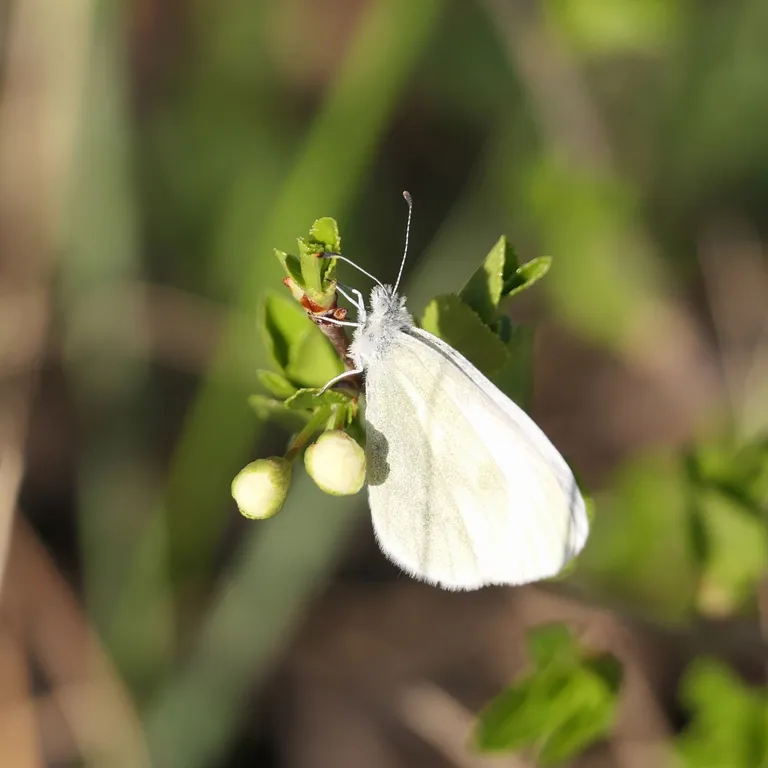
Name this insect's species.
Leptidea sinapis/juvernica
